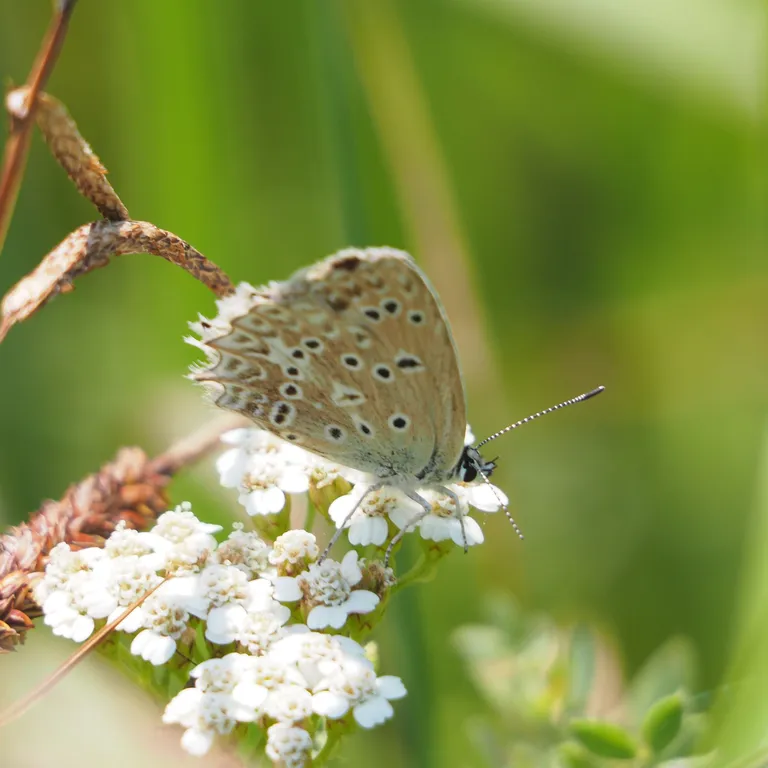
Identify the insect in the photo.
Polyommatus daphnis
